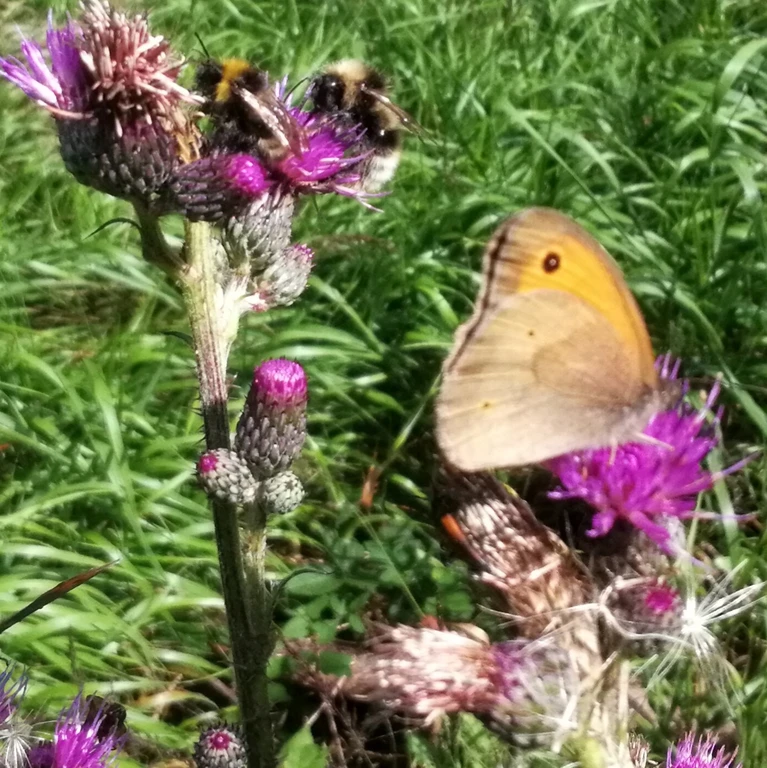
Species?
Maniola jurtina
